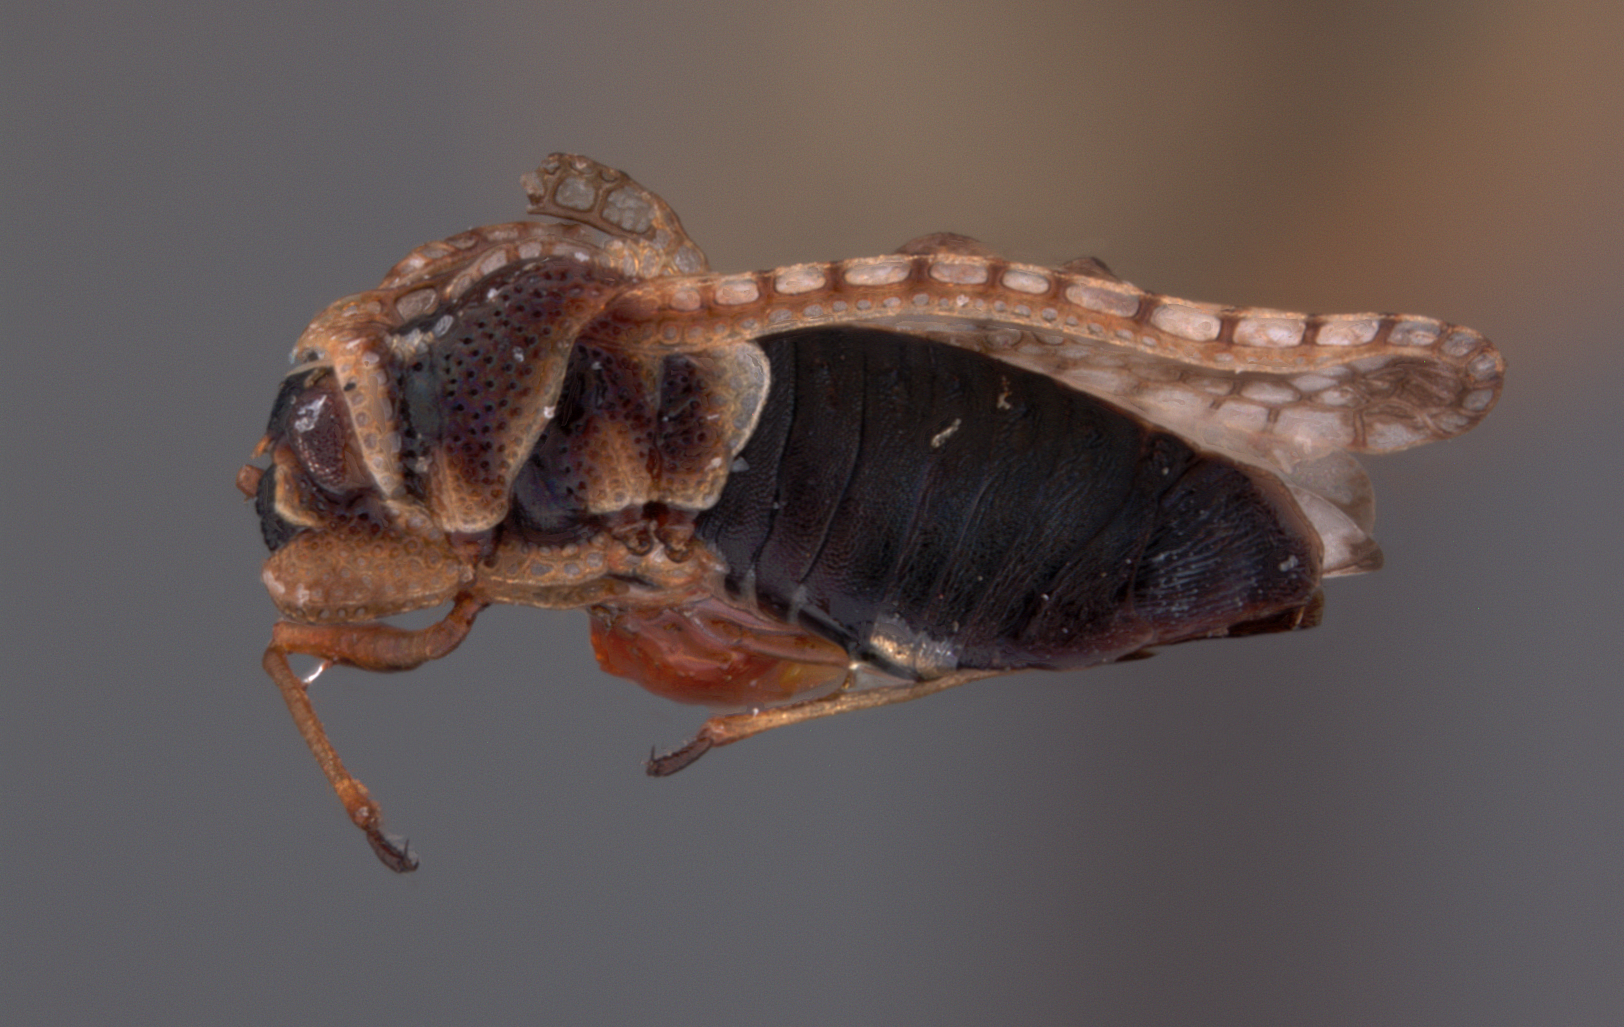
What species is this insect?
Cochlochila zetana
